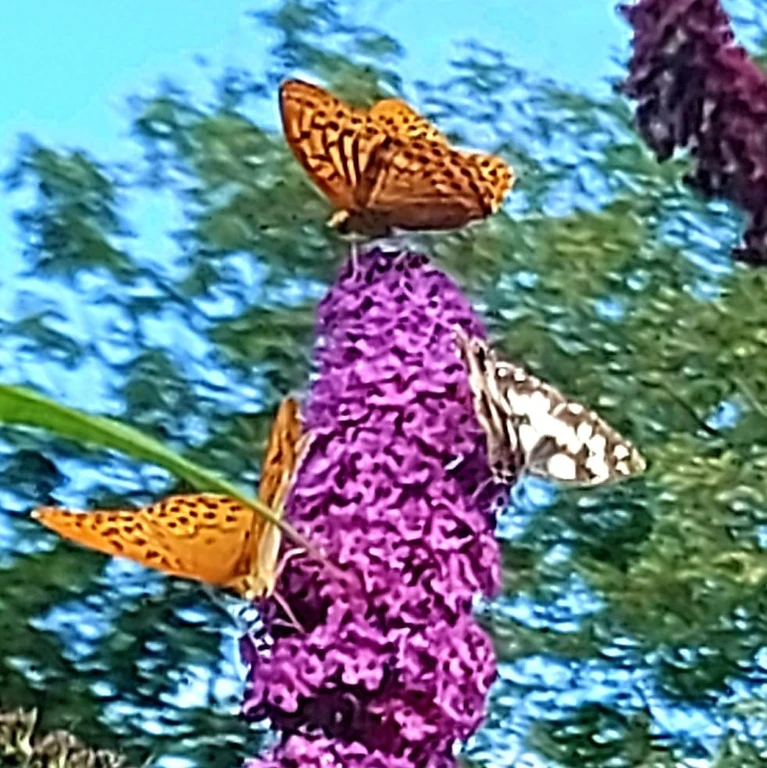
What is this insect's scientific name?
Melanargia galathea
